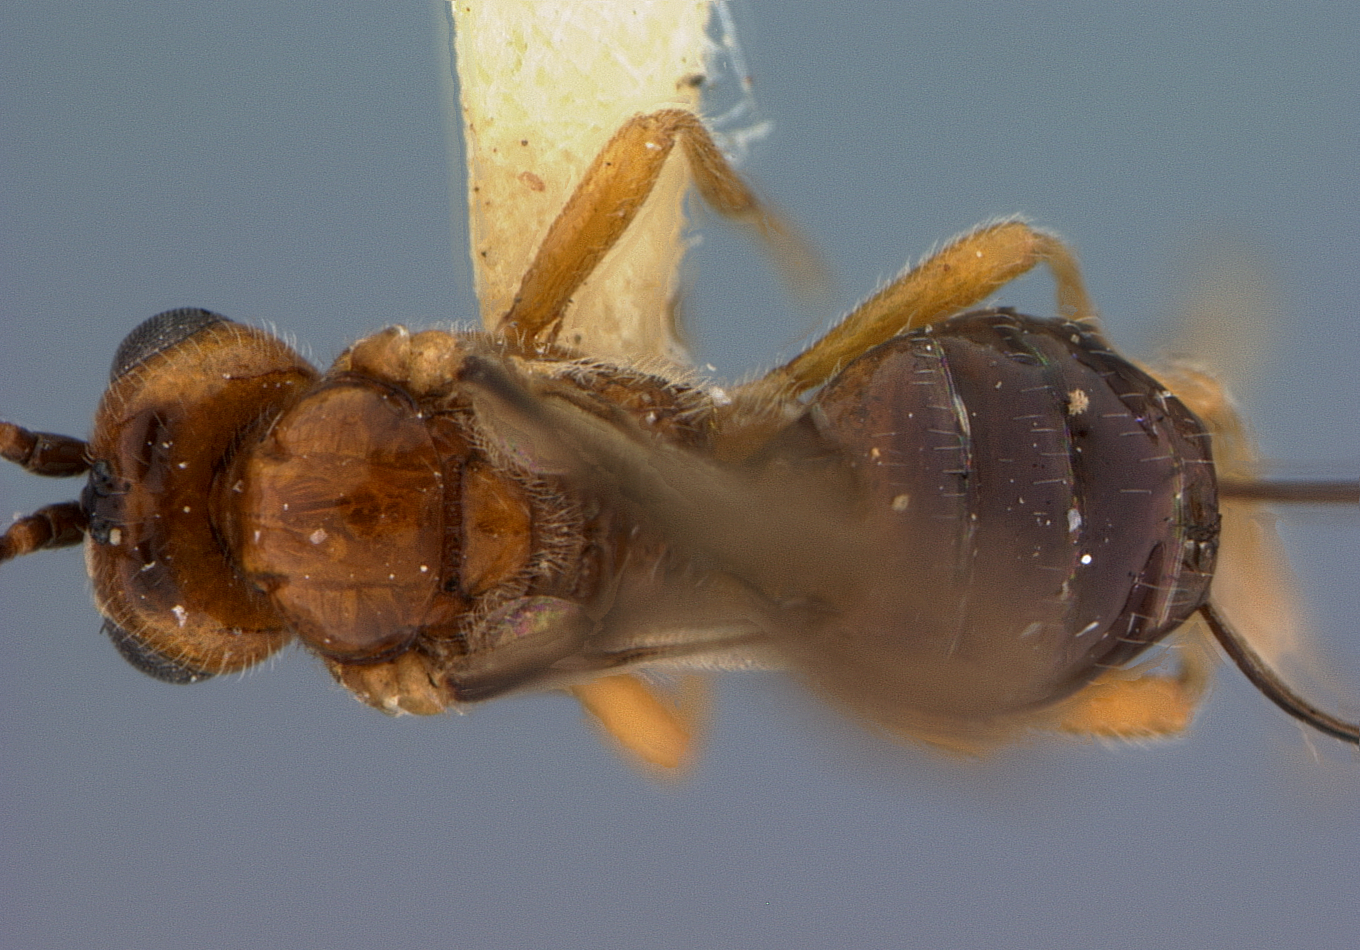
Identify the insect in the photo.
Opius manilensis
